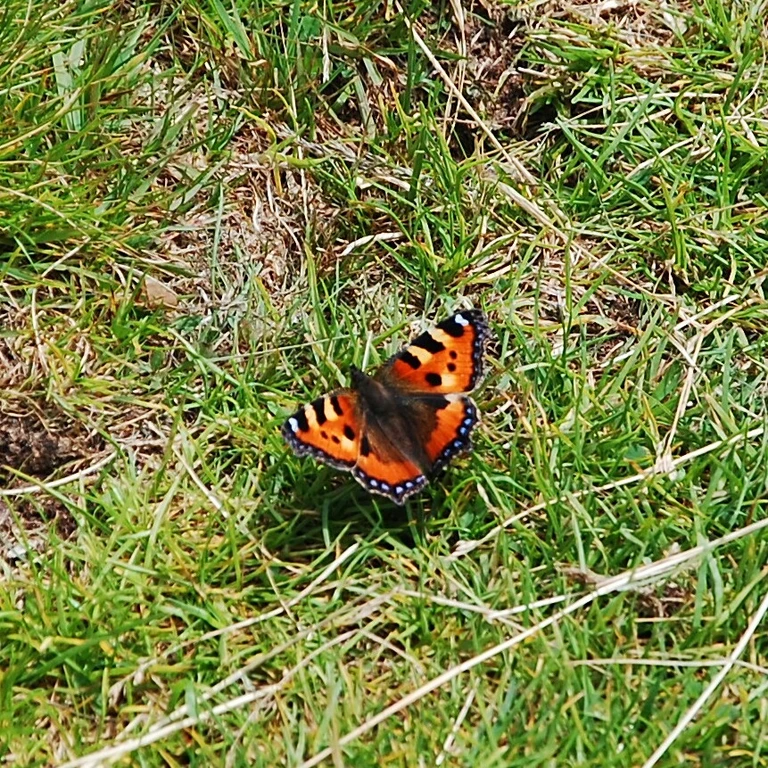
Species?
Aglais urticae
